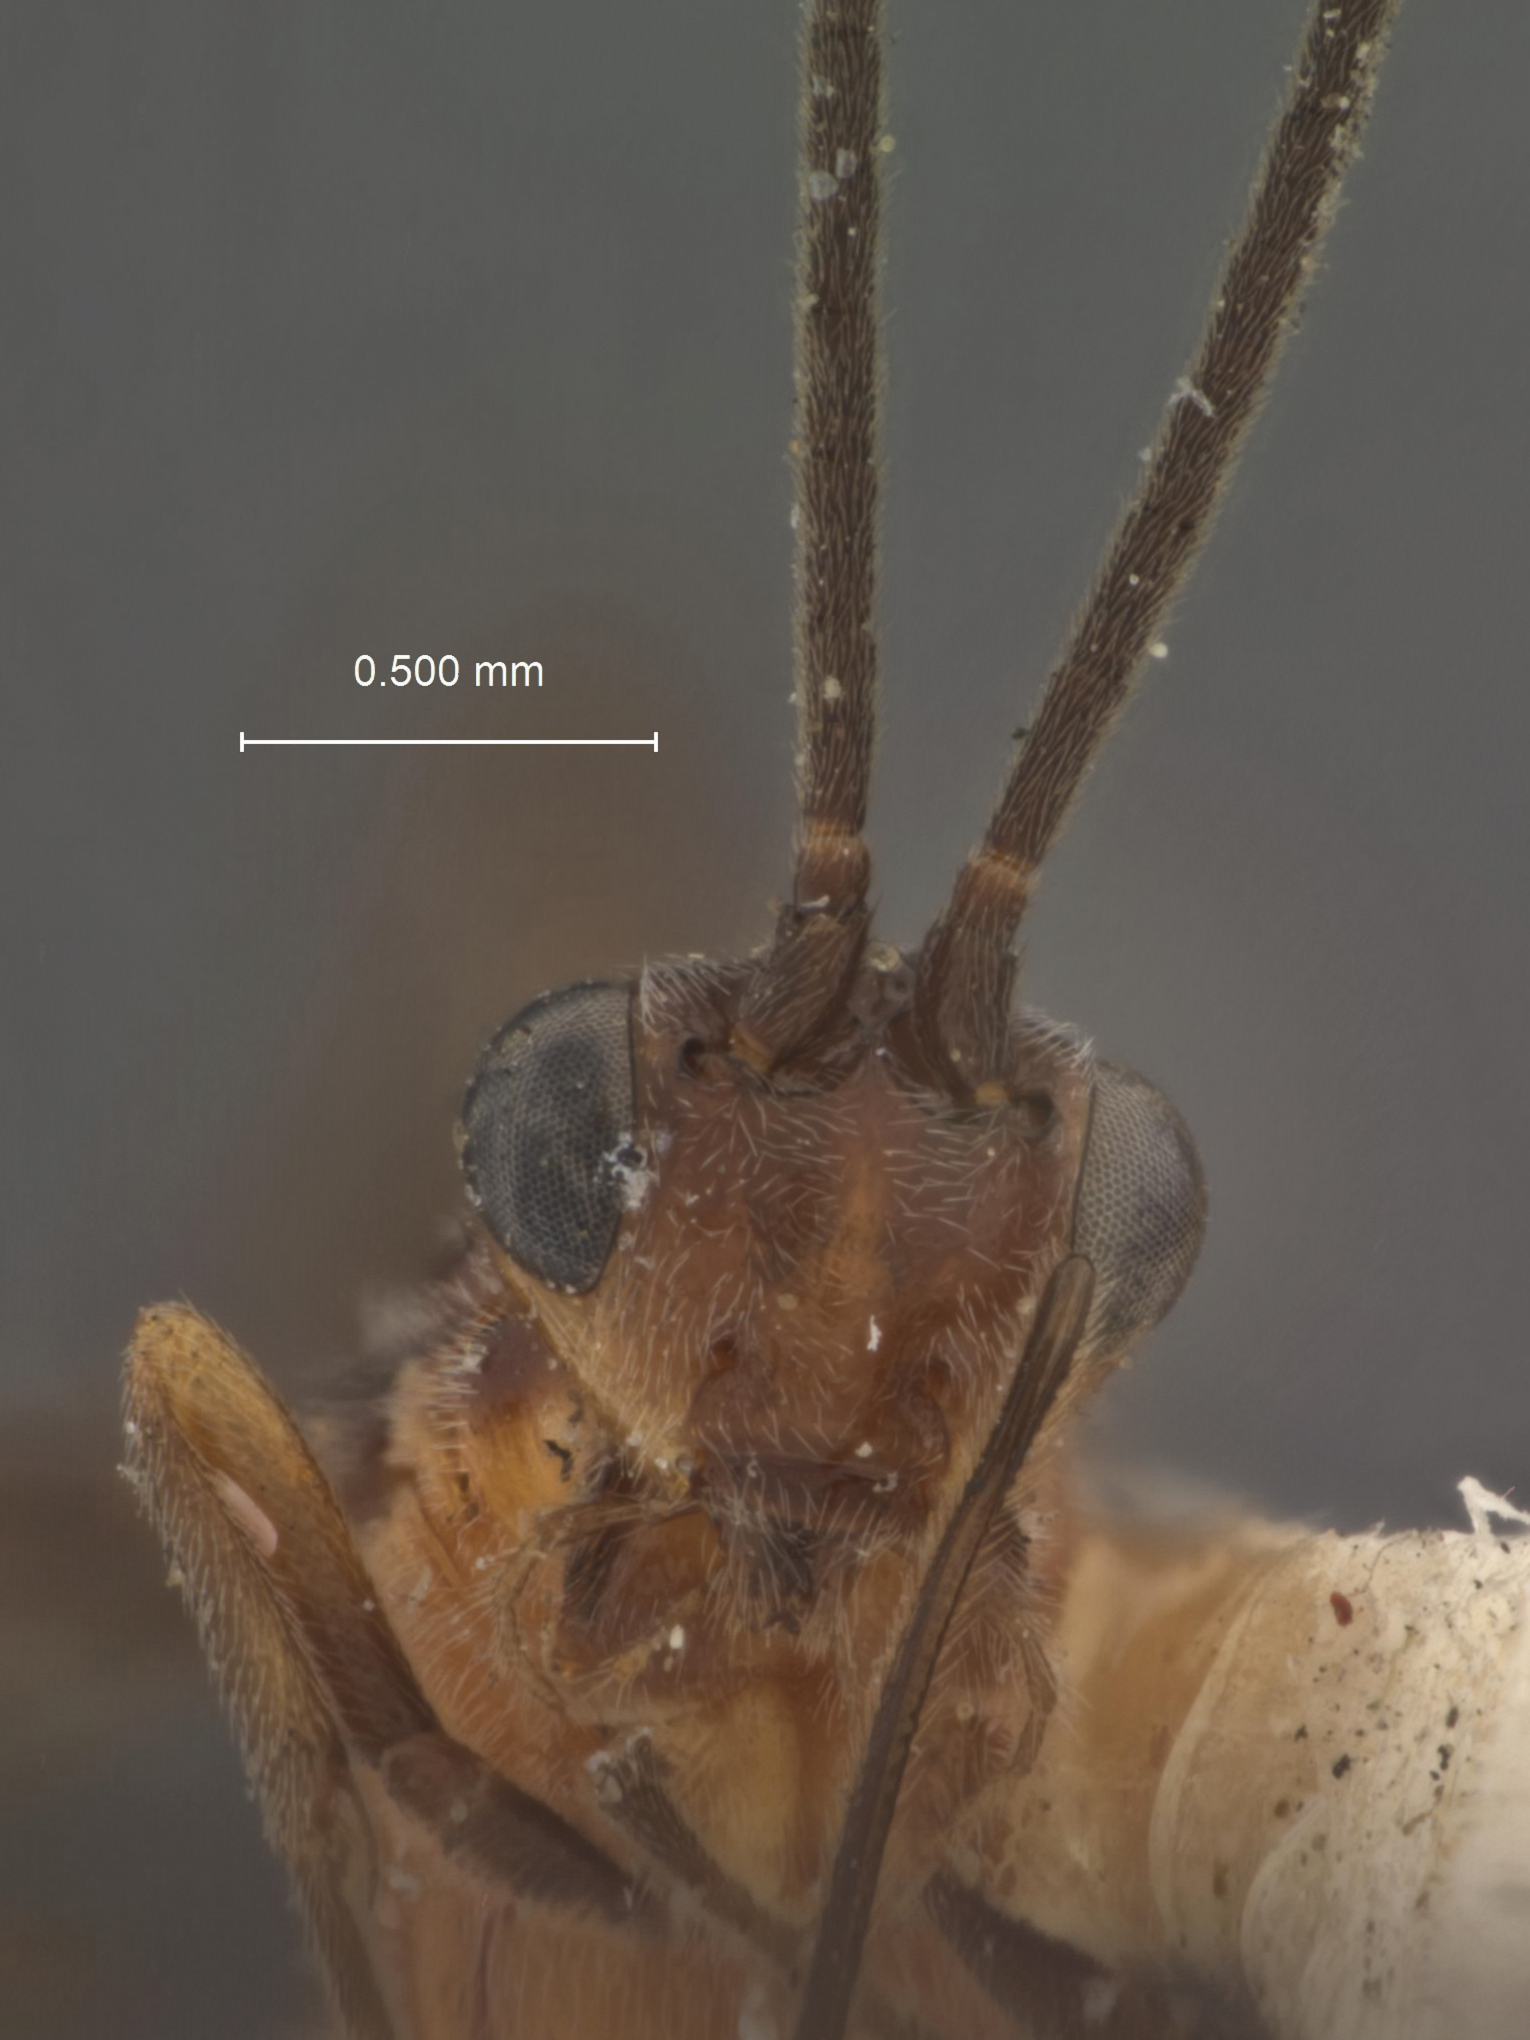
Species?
Bassus buttricki
